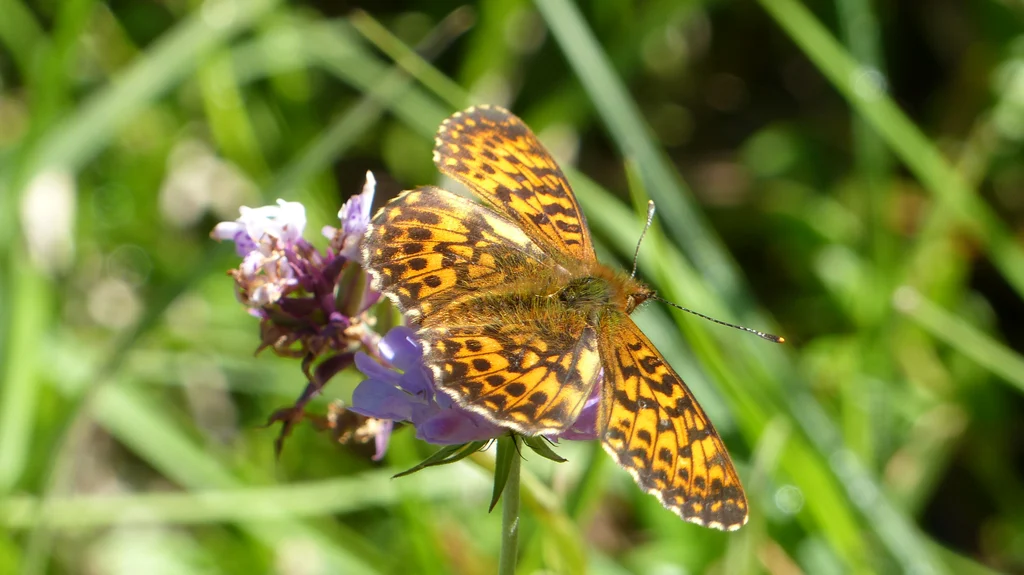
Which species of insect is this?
Boloria titania
